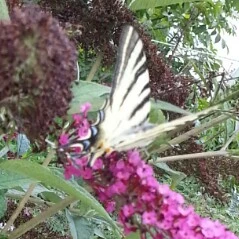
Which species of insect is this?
Iphiclides podalirius
